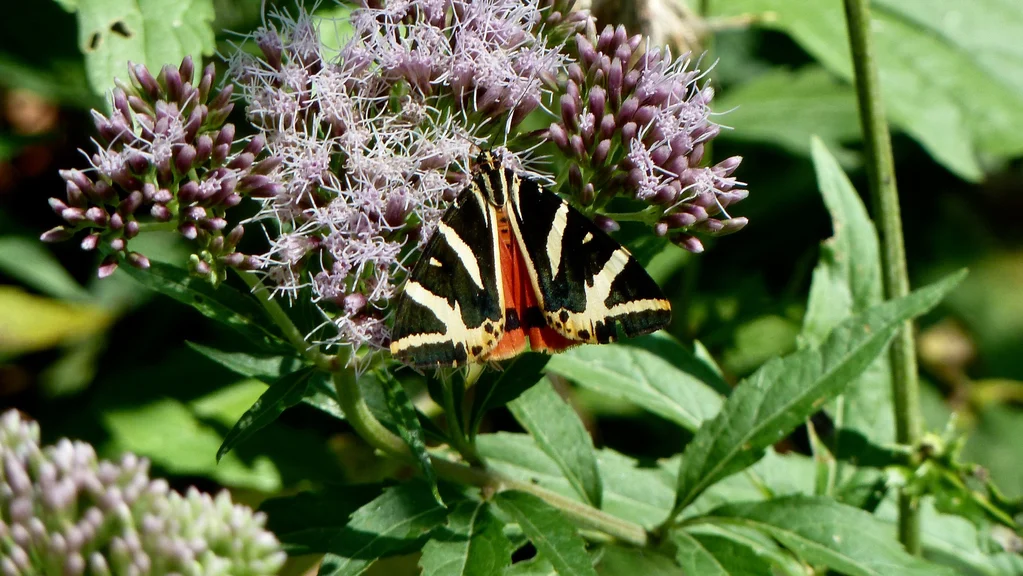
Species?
Euplagia quadripunctaria
